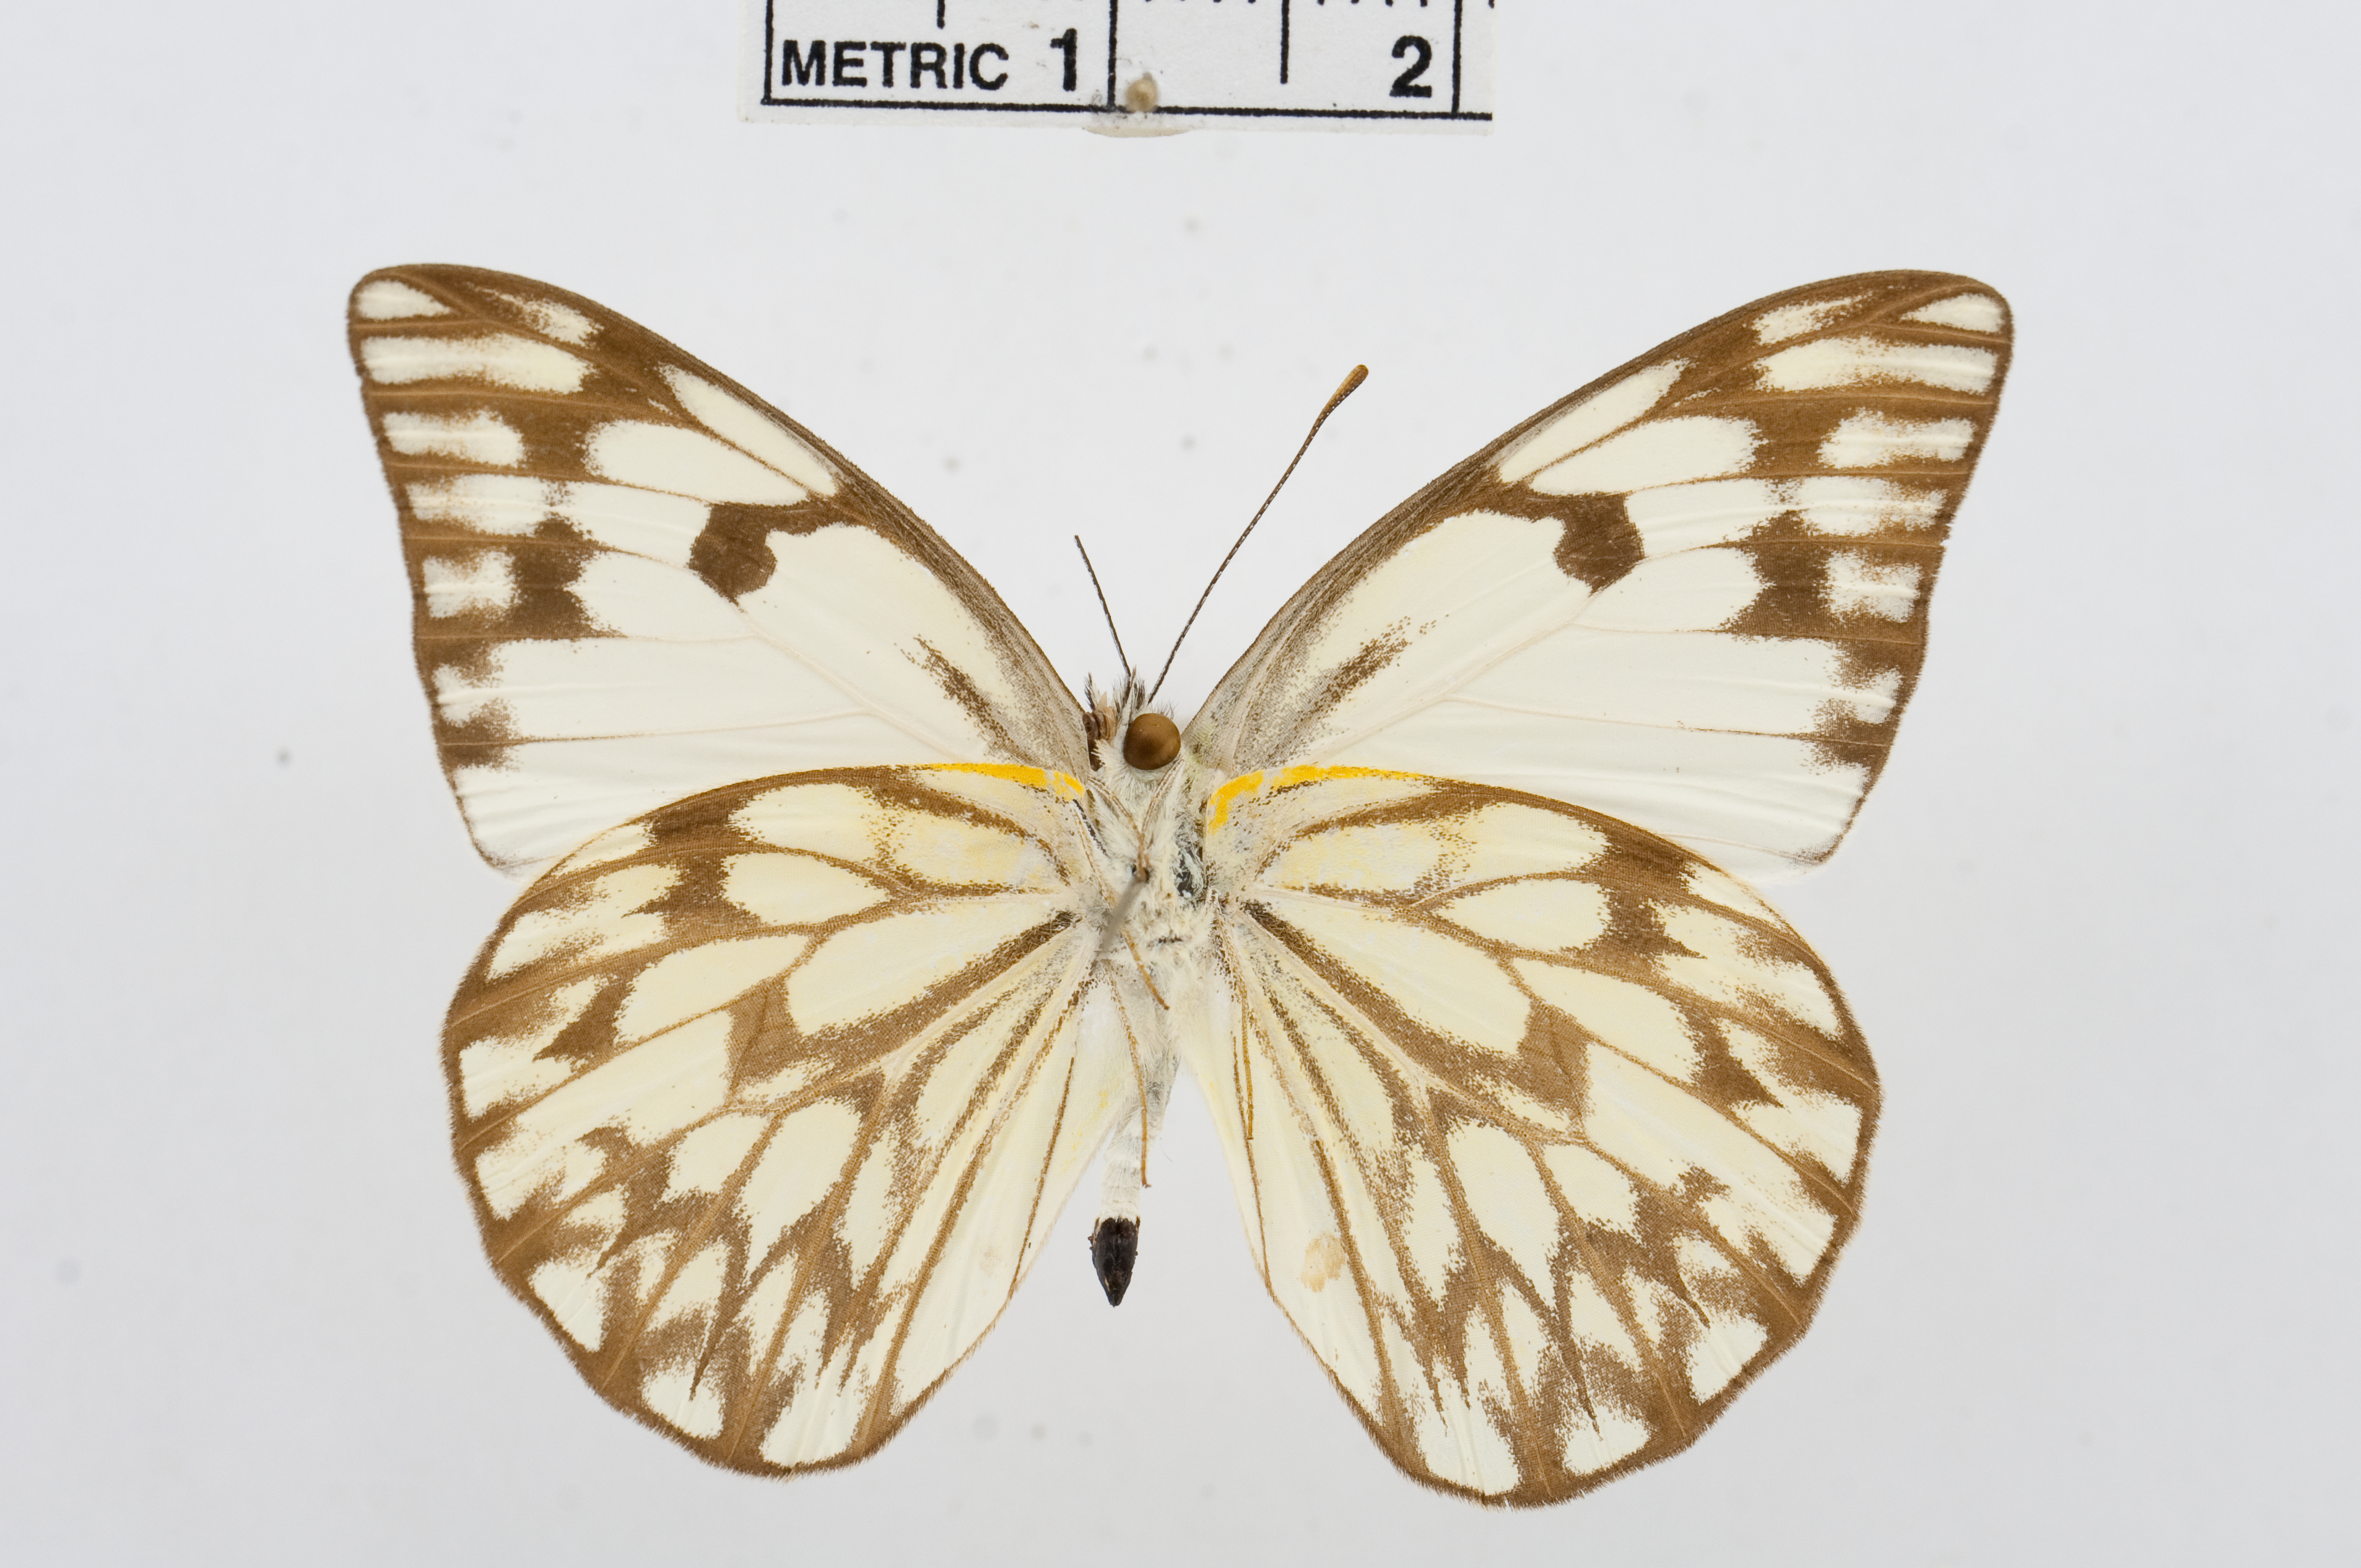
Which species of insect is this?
Belenois gidica
